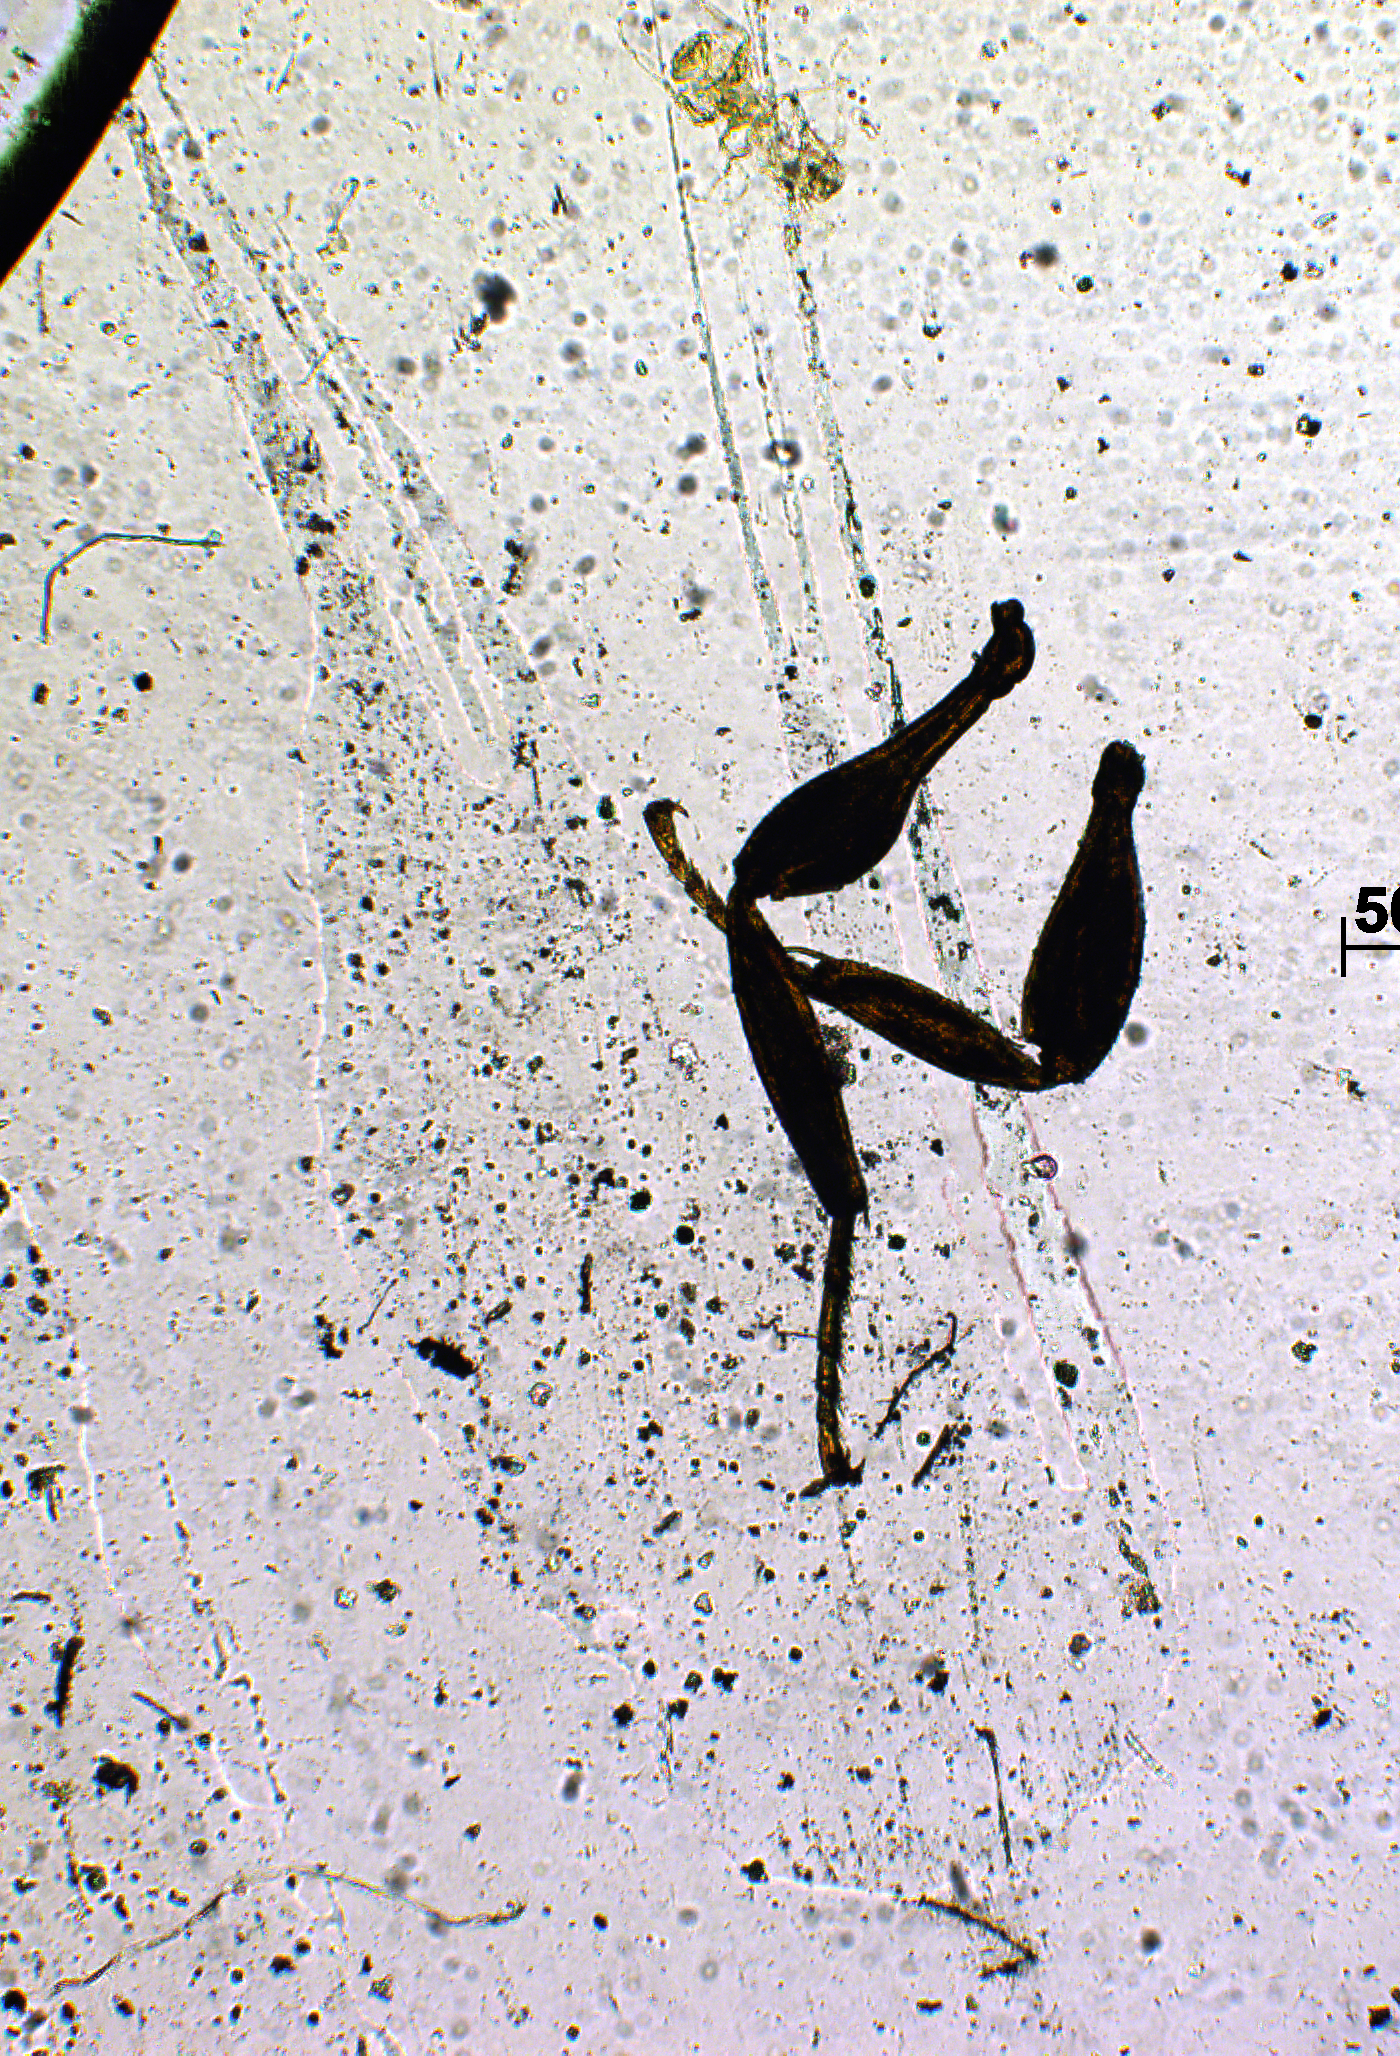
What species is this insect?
Elasmus indicoides
